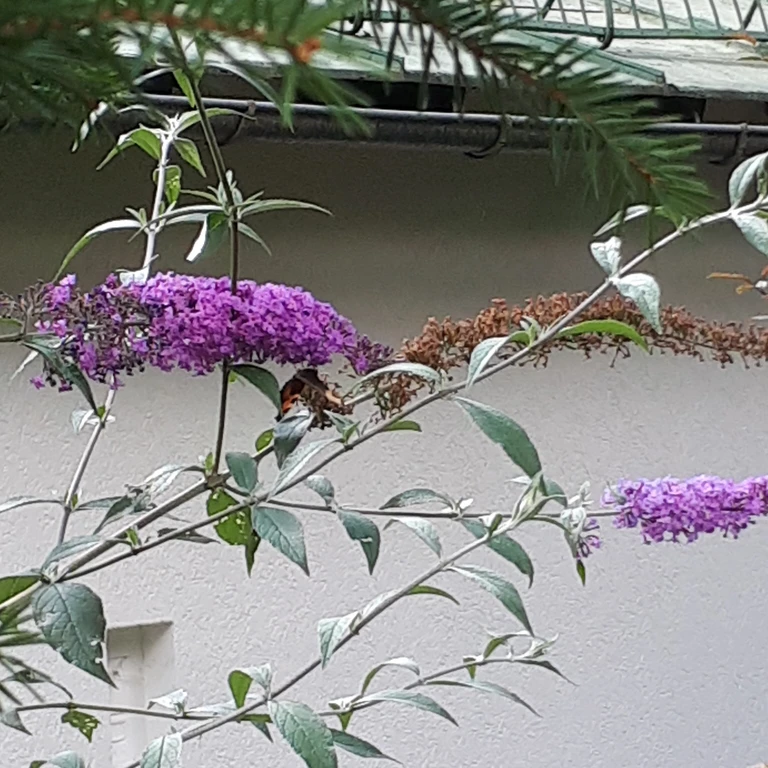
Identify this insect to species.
Aglais urticae
